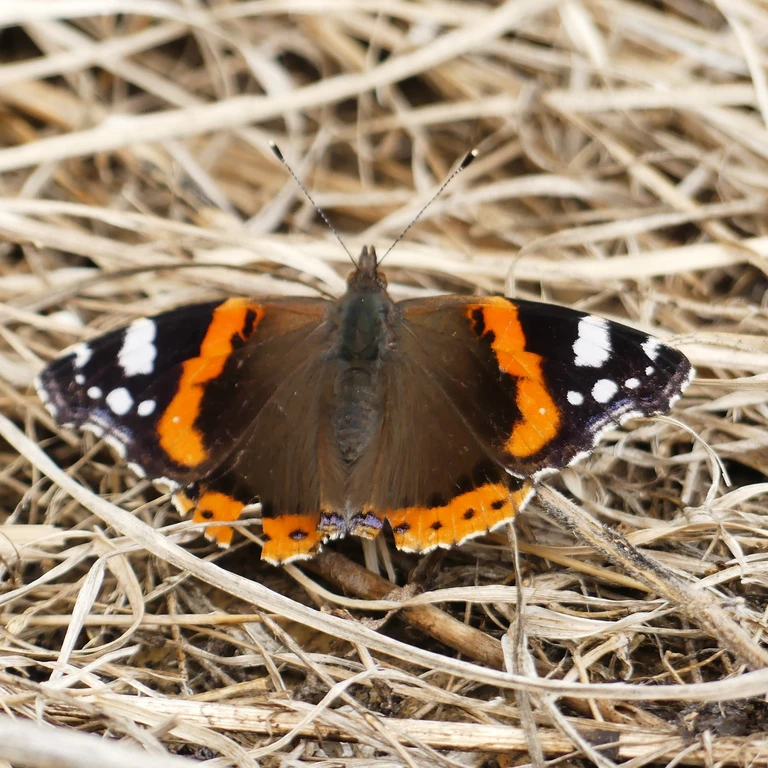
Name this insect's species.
Vanessa atalanta
